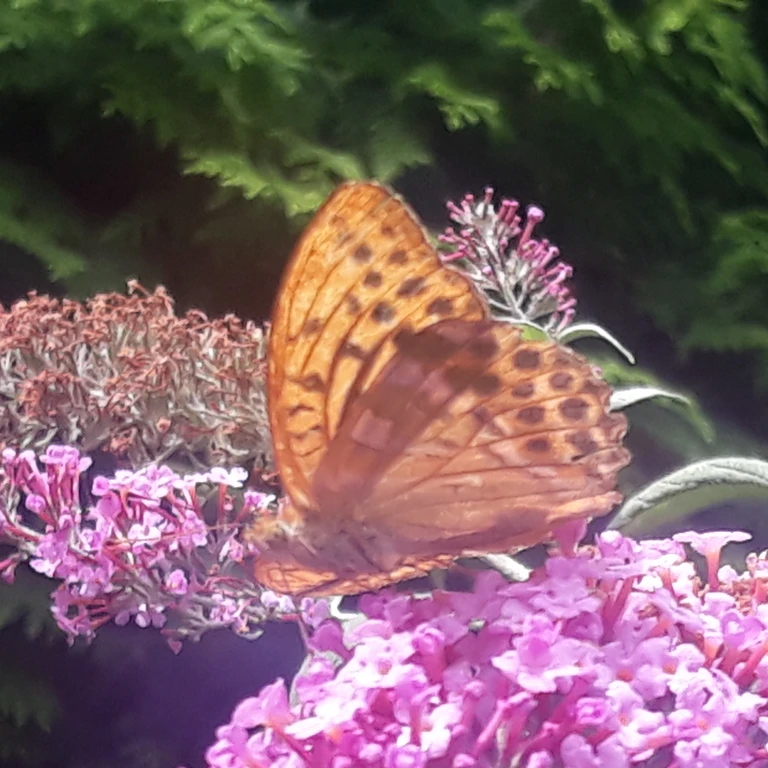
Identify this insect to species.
Argynnis paphia
